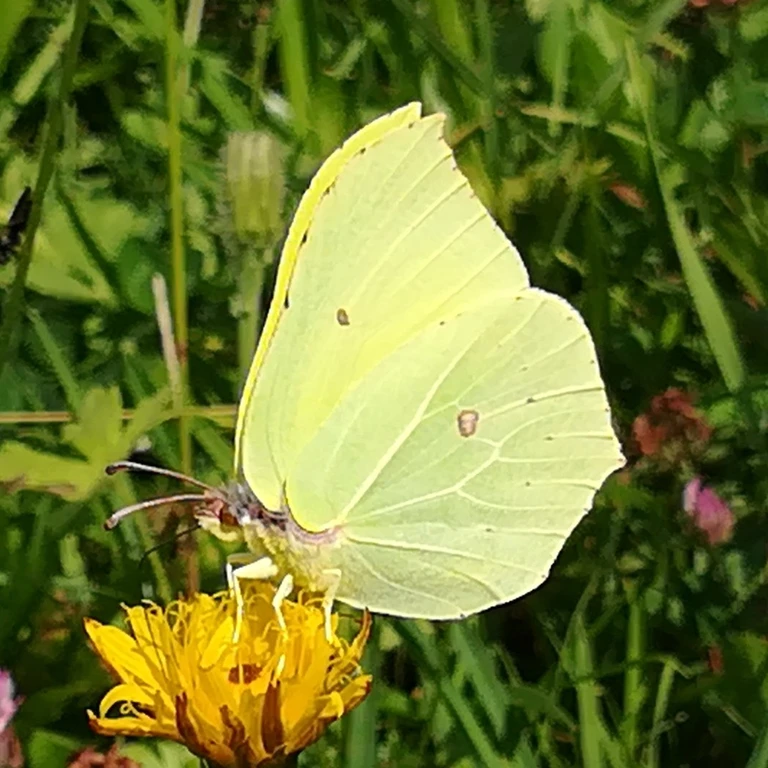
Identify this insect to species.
Gonepteryx rhamni
